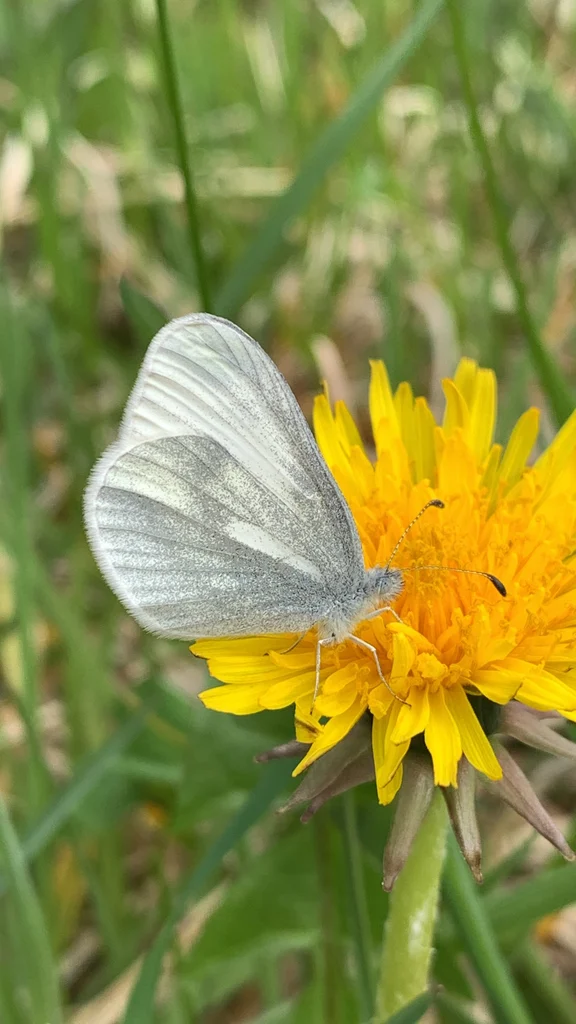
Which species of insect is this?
Leptidea sinapis/juvernica
